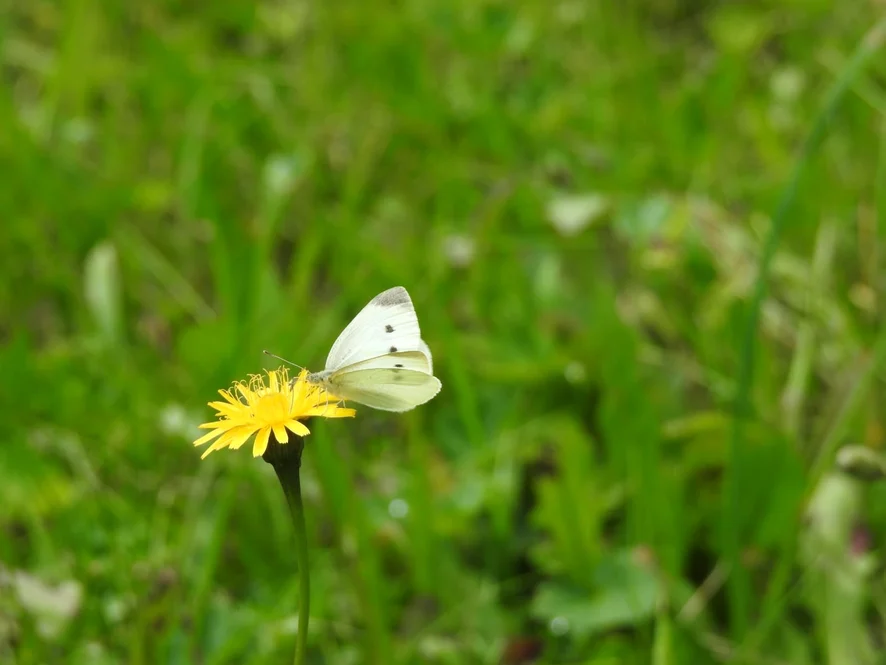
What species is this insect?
Pieris rapae
